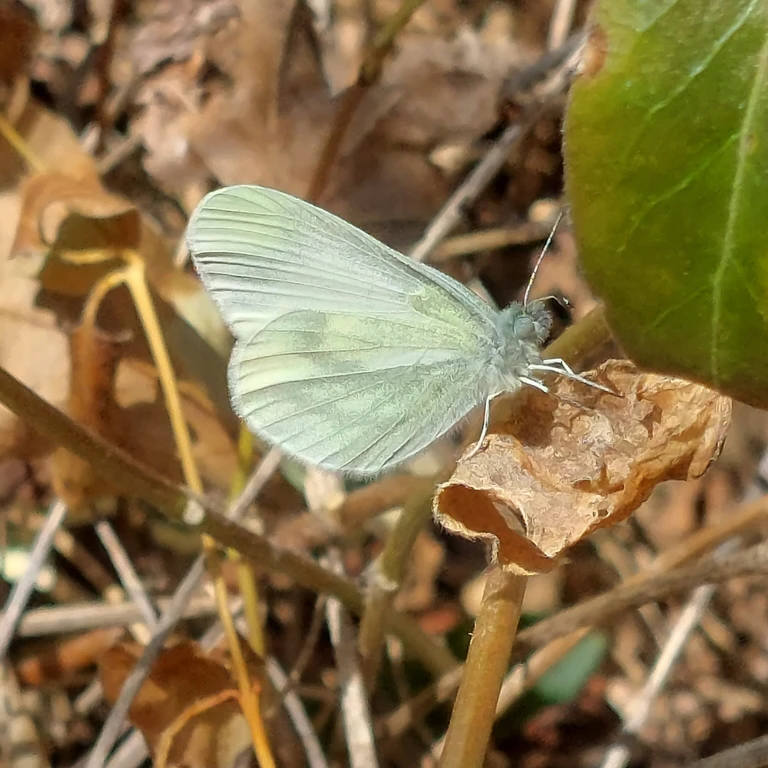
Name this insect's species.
Leptidea sinapis/juvernica
